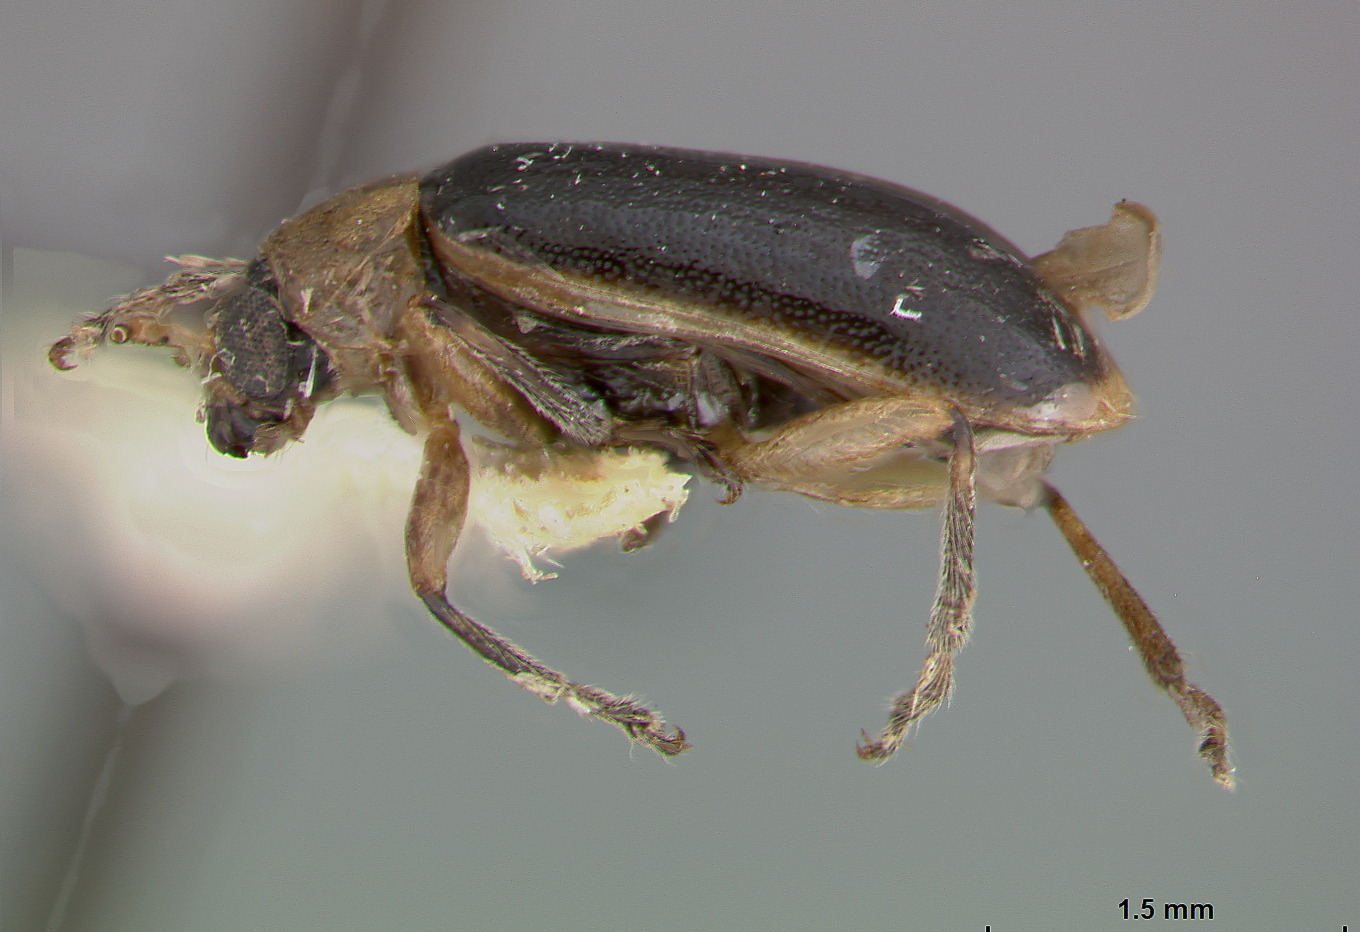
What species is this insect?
Chthoneis insulana
